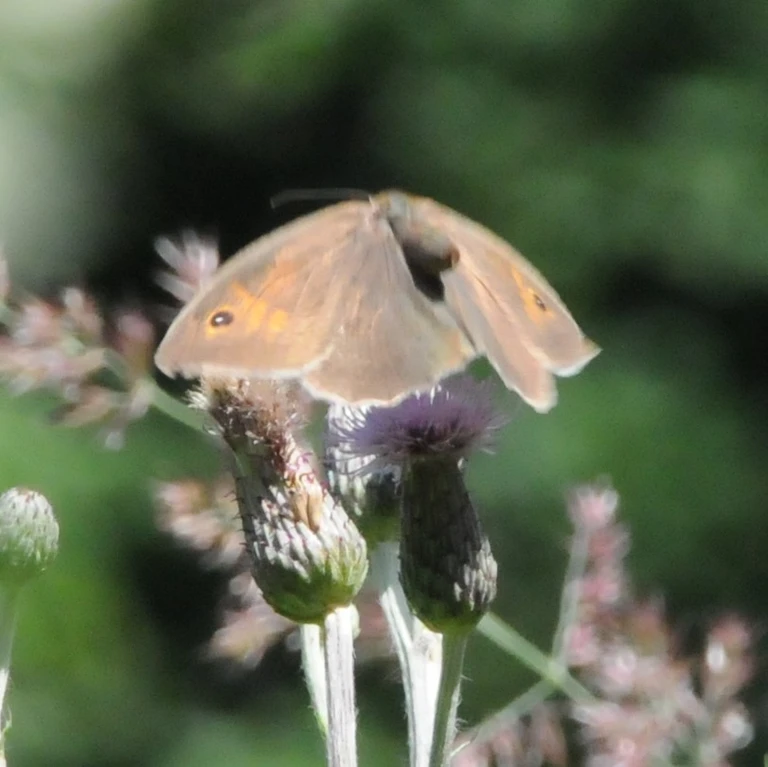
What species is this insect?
Maniola jurtina
